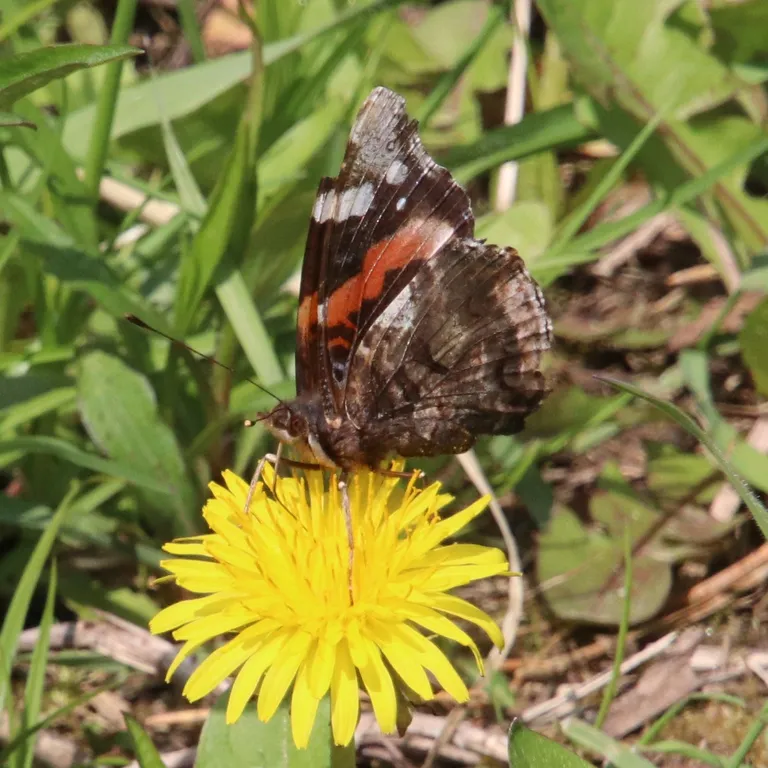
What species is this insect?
Vanessa atalanta
